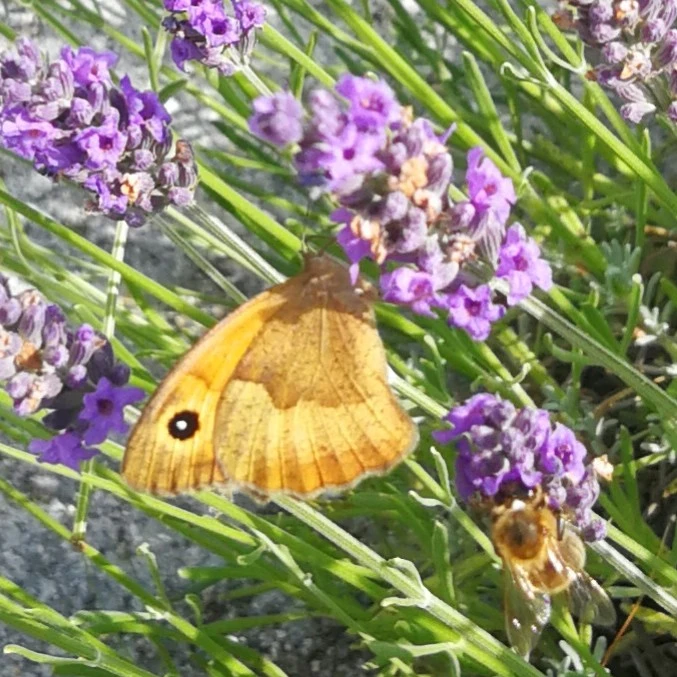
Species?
Maniola jurtina
